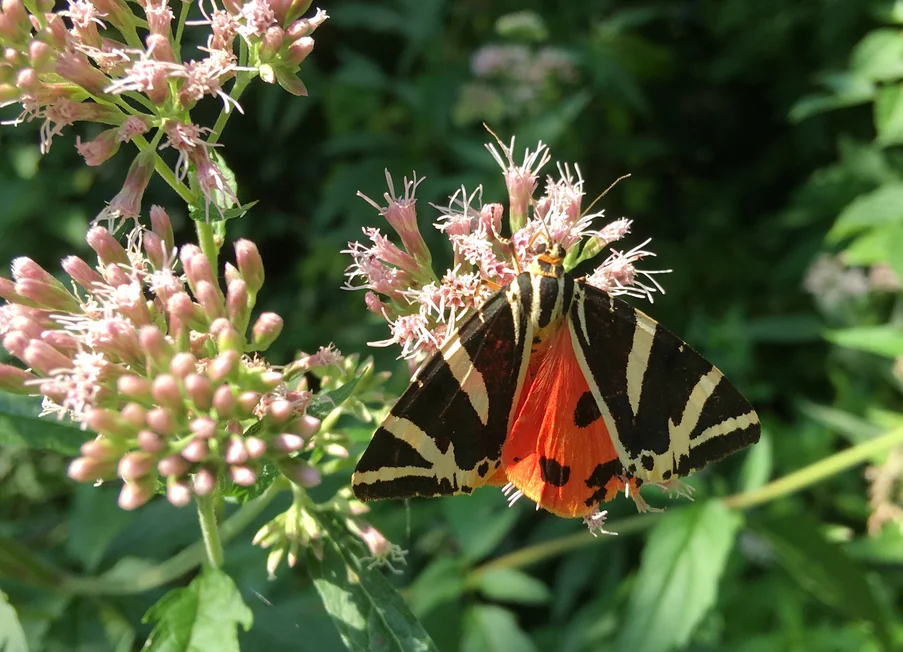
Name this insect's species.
Euplagia quadripunctaria
